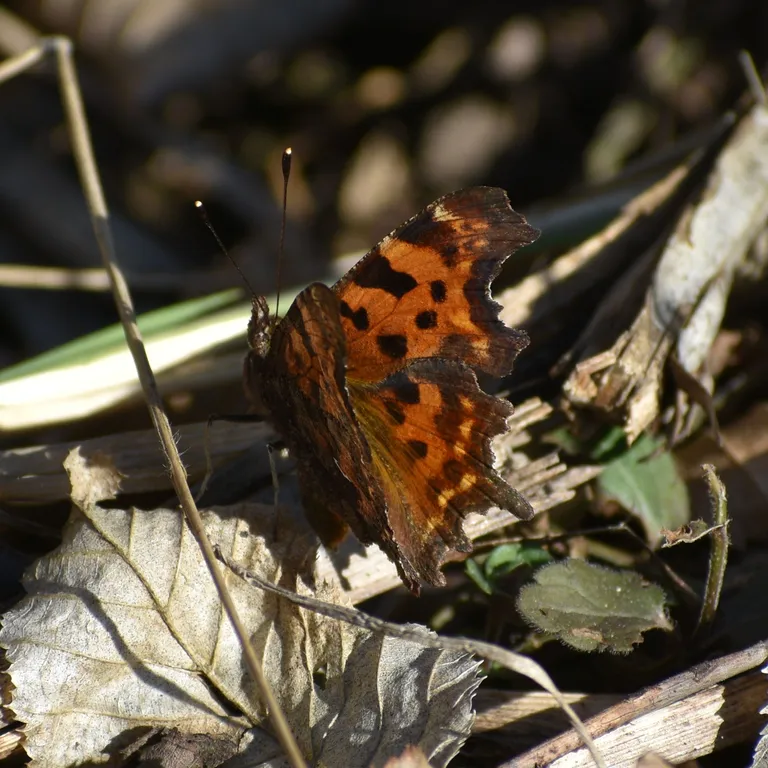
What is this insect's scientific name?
Polygonia c-album
